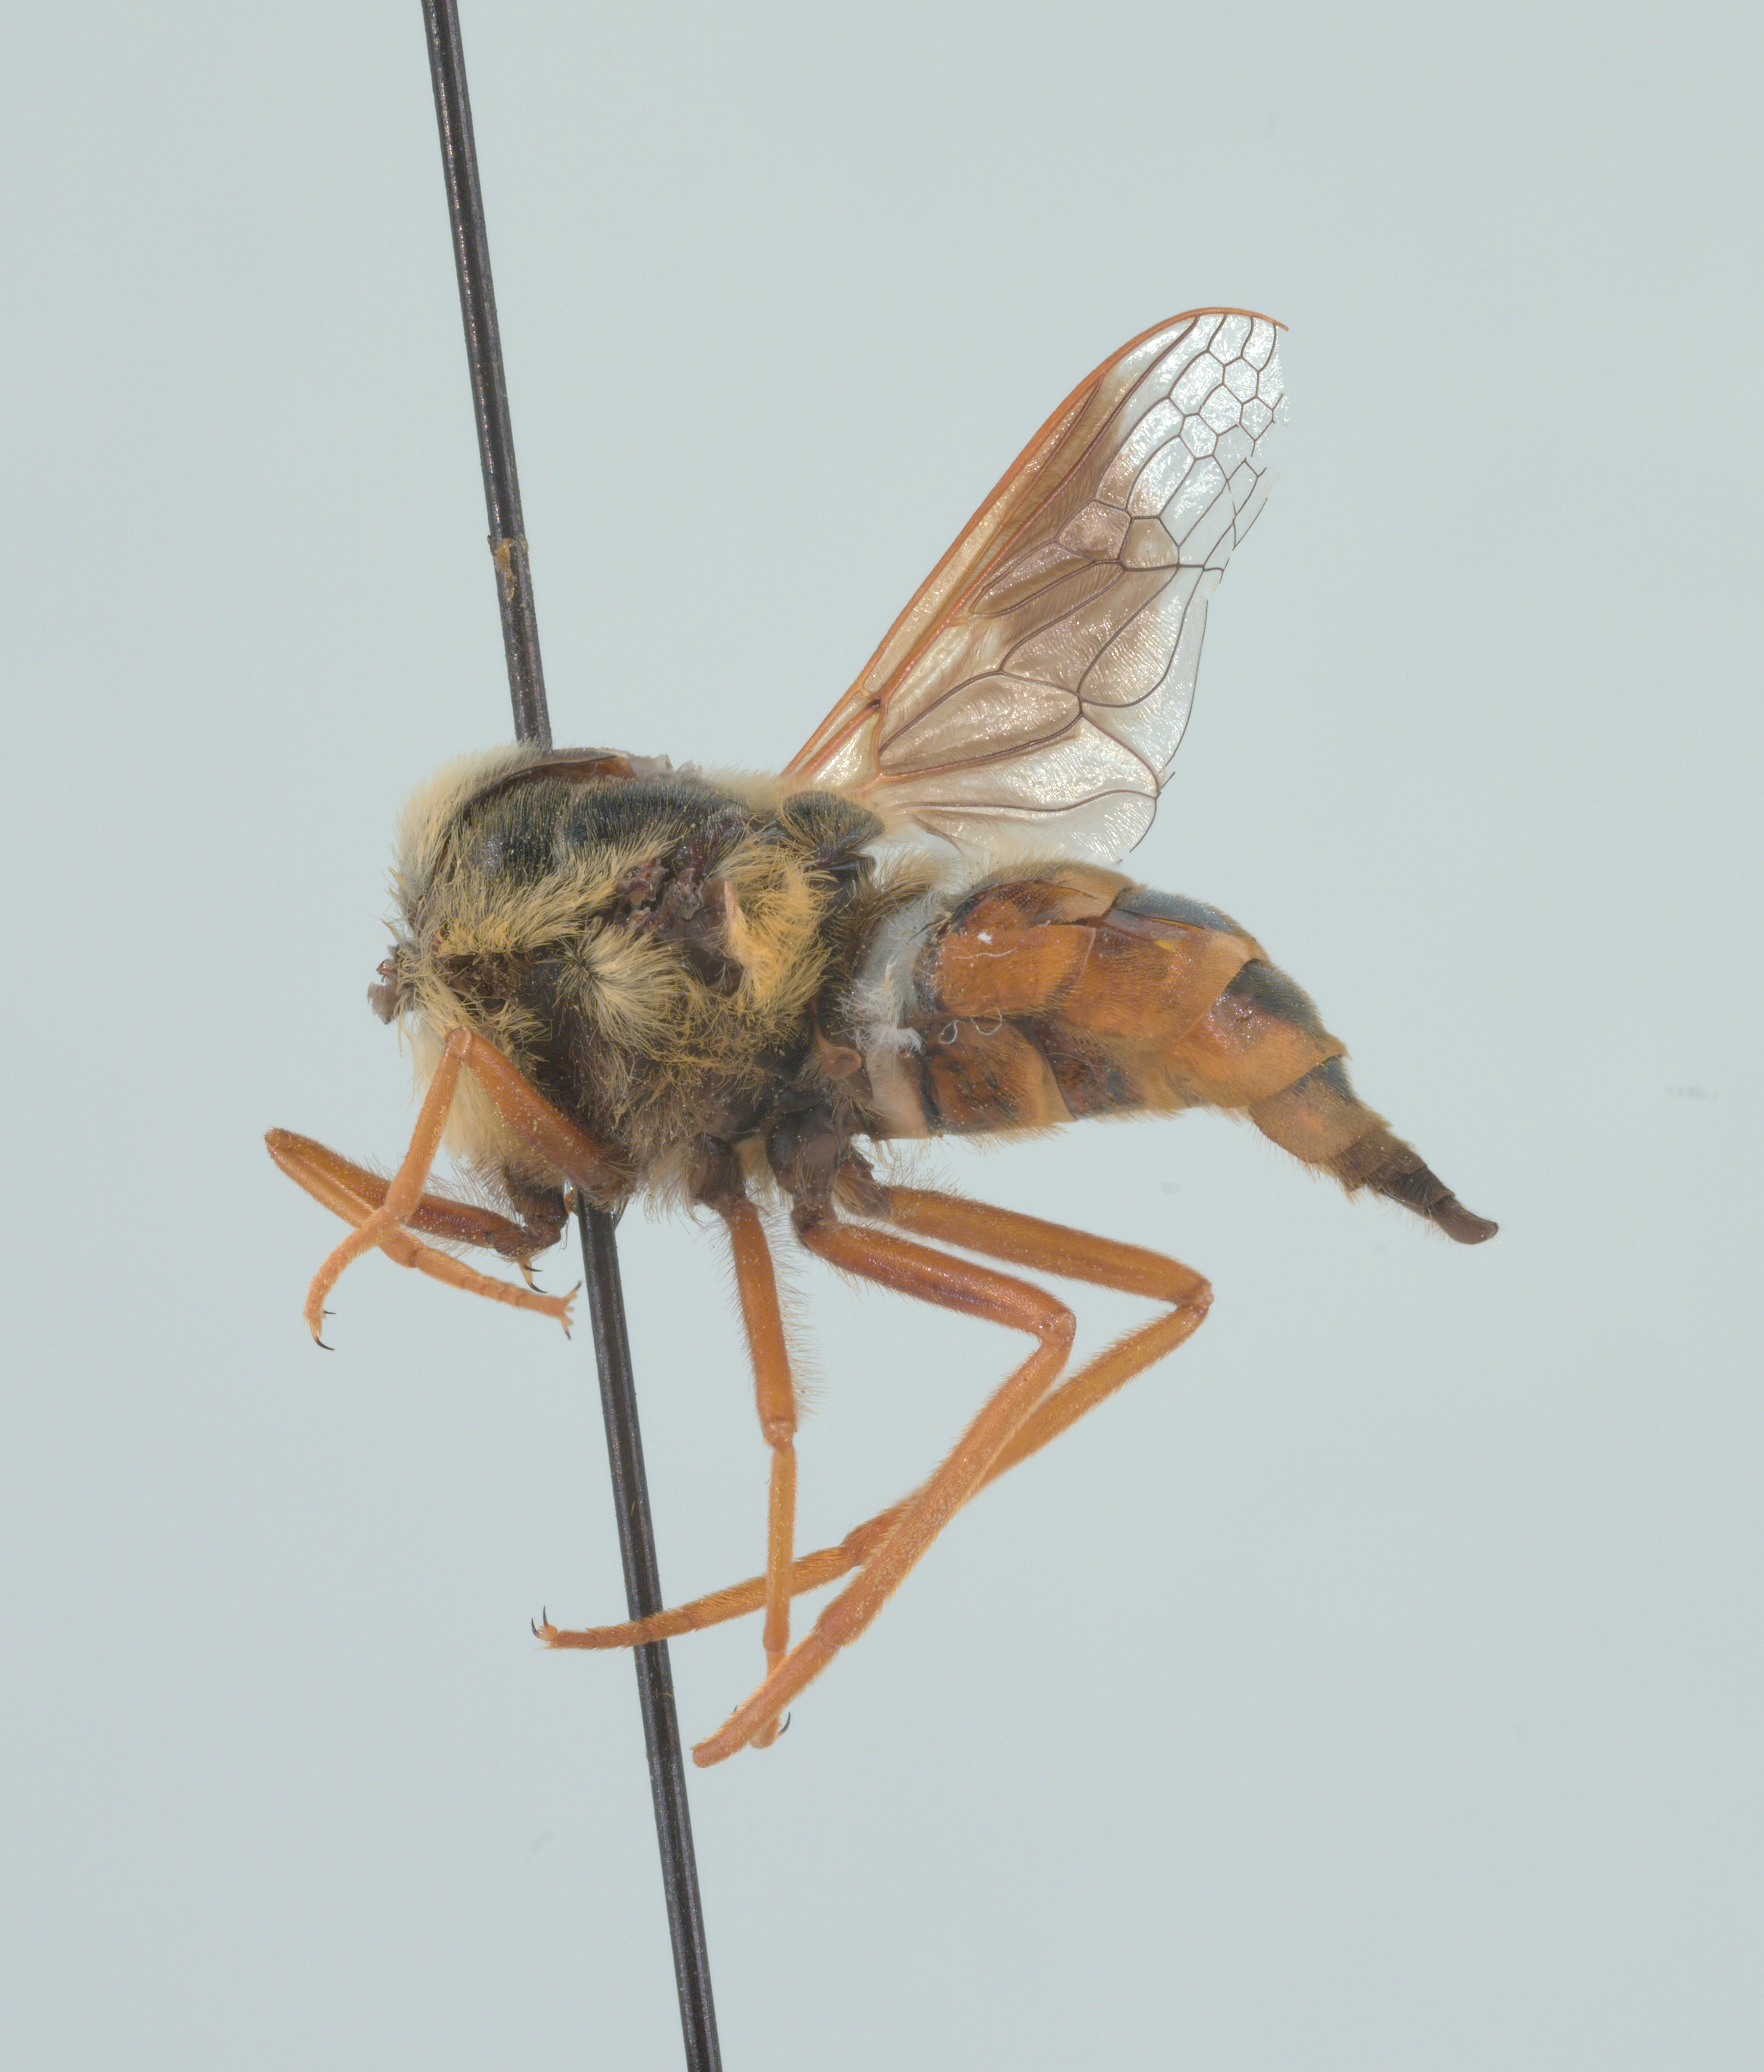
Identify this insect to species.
Prosoeca rhodesiensis (also Nemestrinus rufipes)
